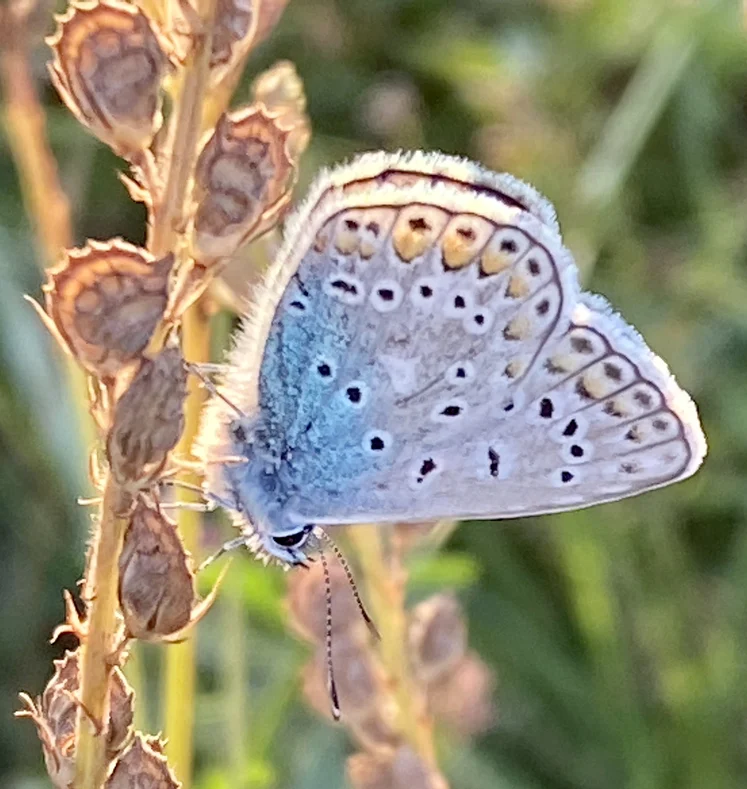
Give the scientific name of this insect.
Polyommatus icarus
